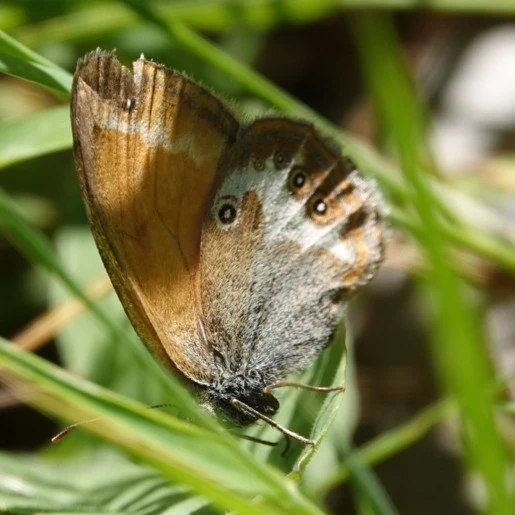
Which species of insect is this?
Coenonympha arcania
